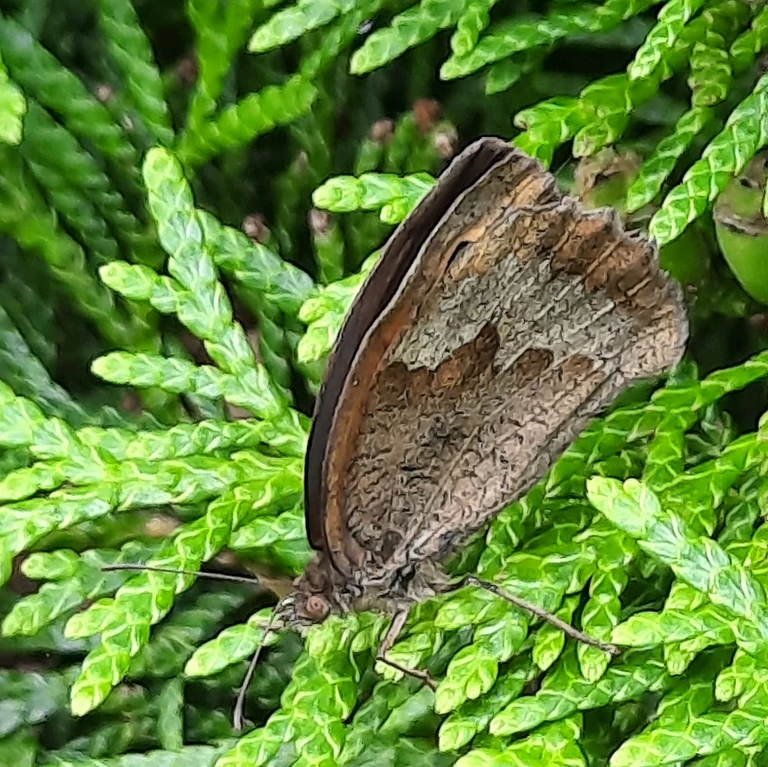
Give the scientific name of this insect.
Maniola jurtina
